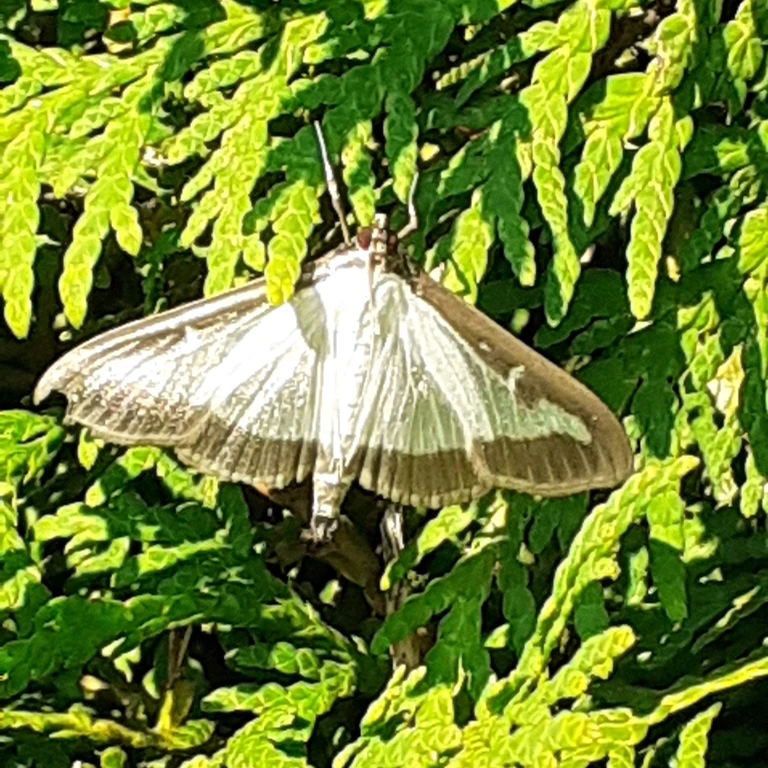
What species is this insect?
Cydalima perspectalis
